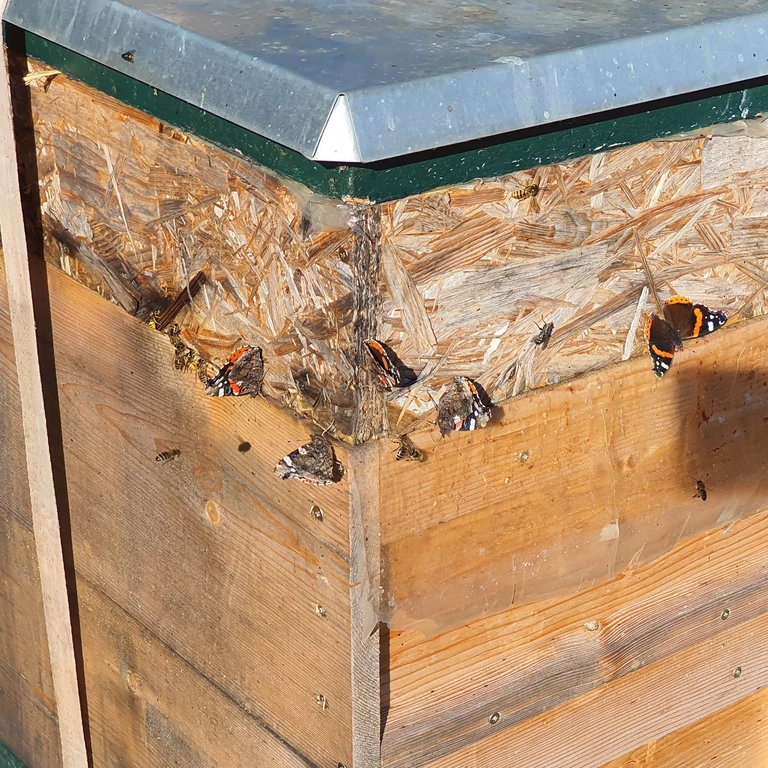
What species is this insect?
Vanessa atalanta
